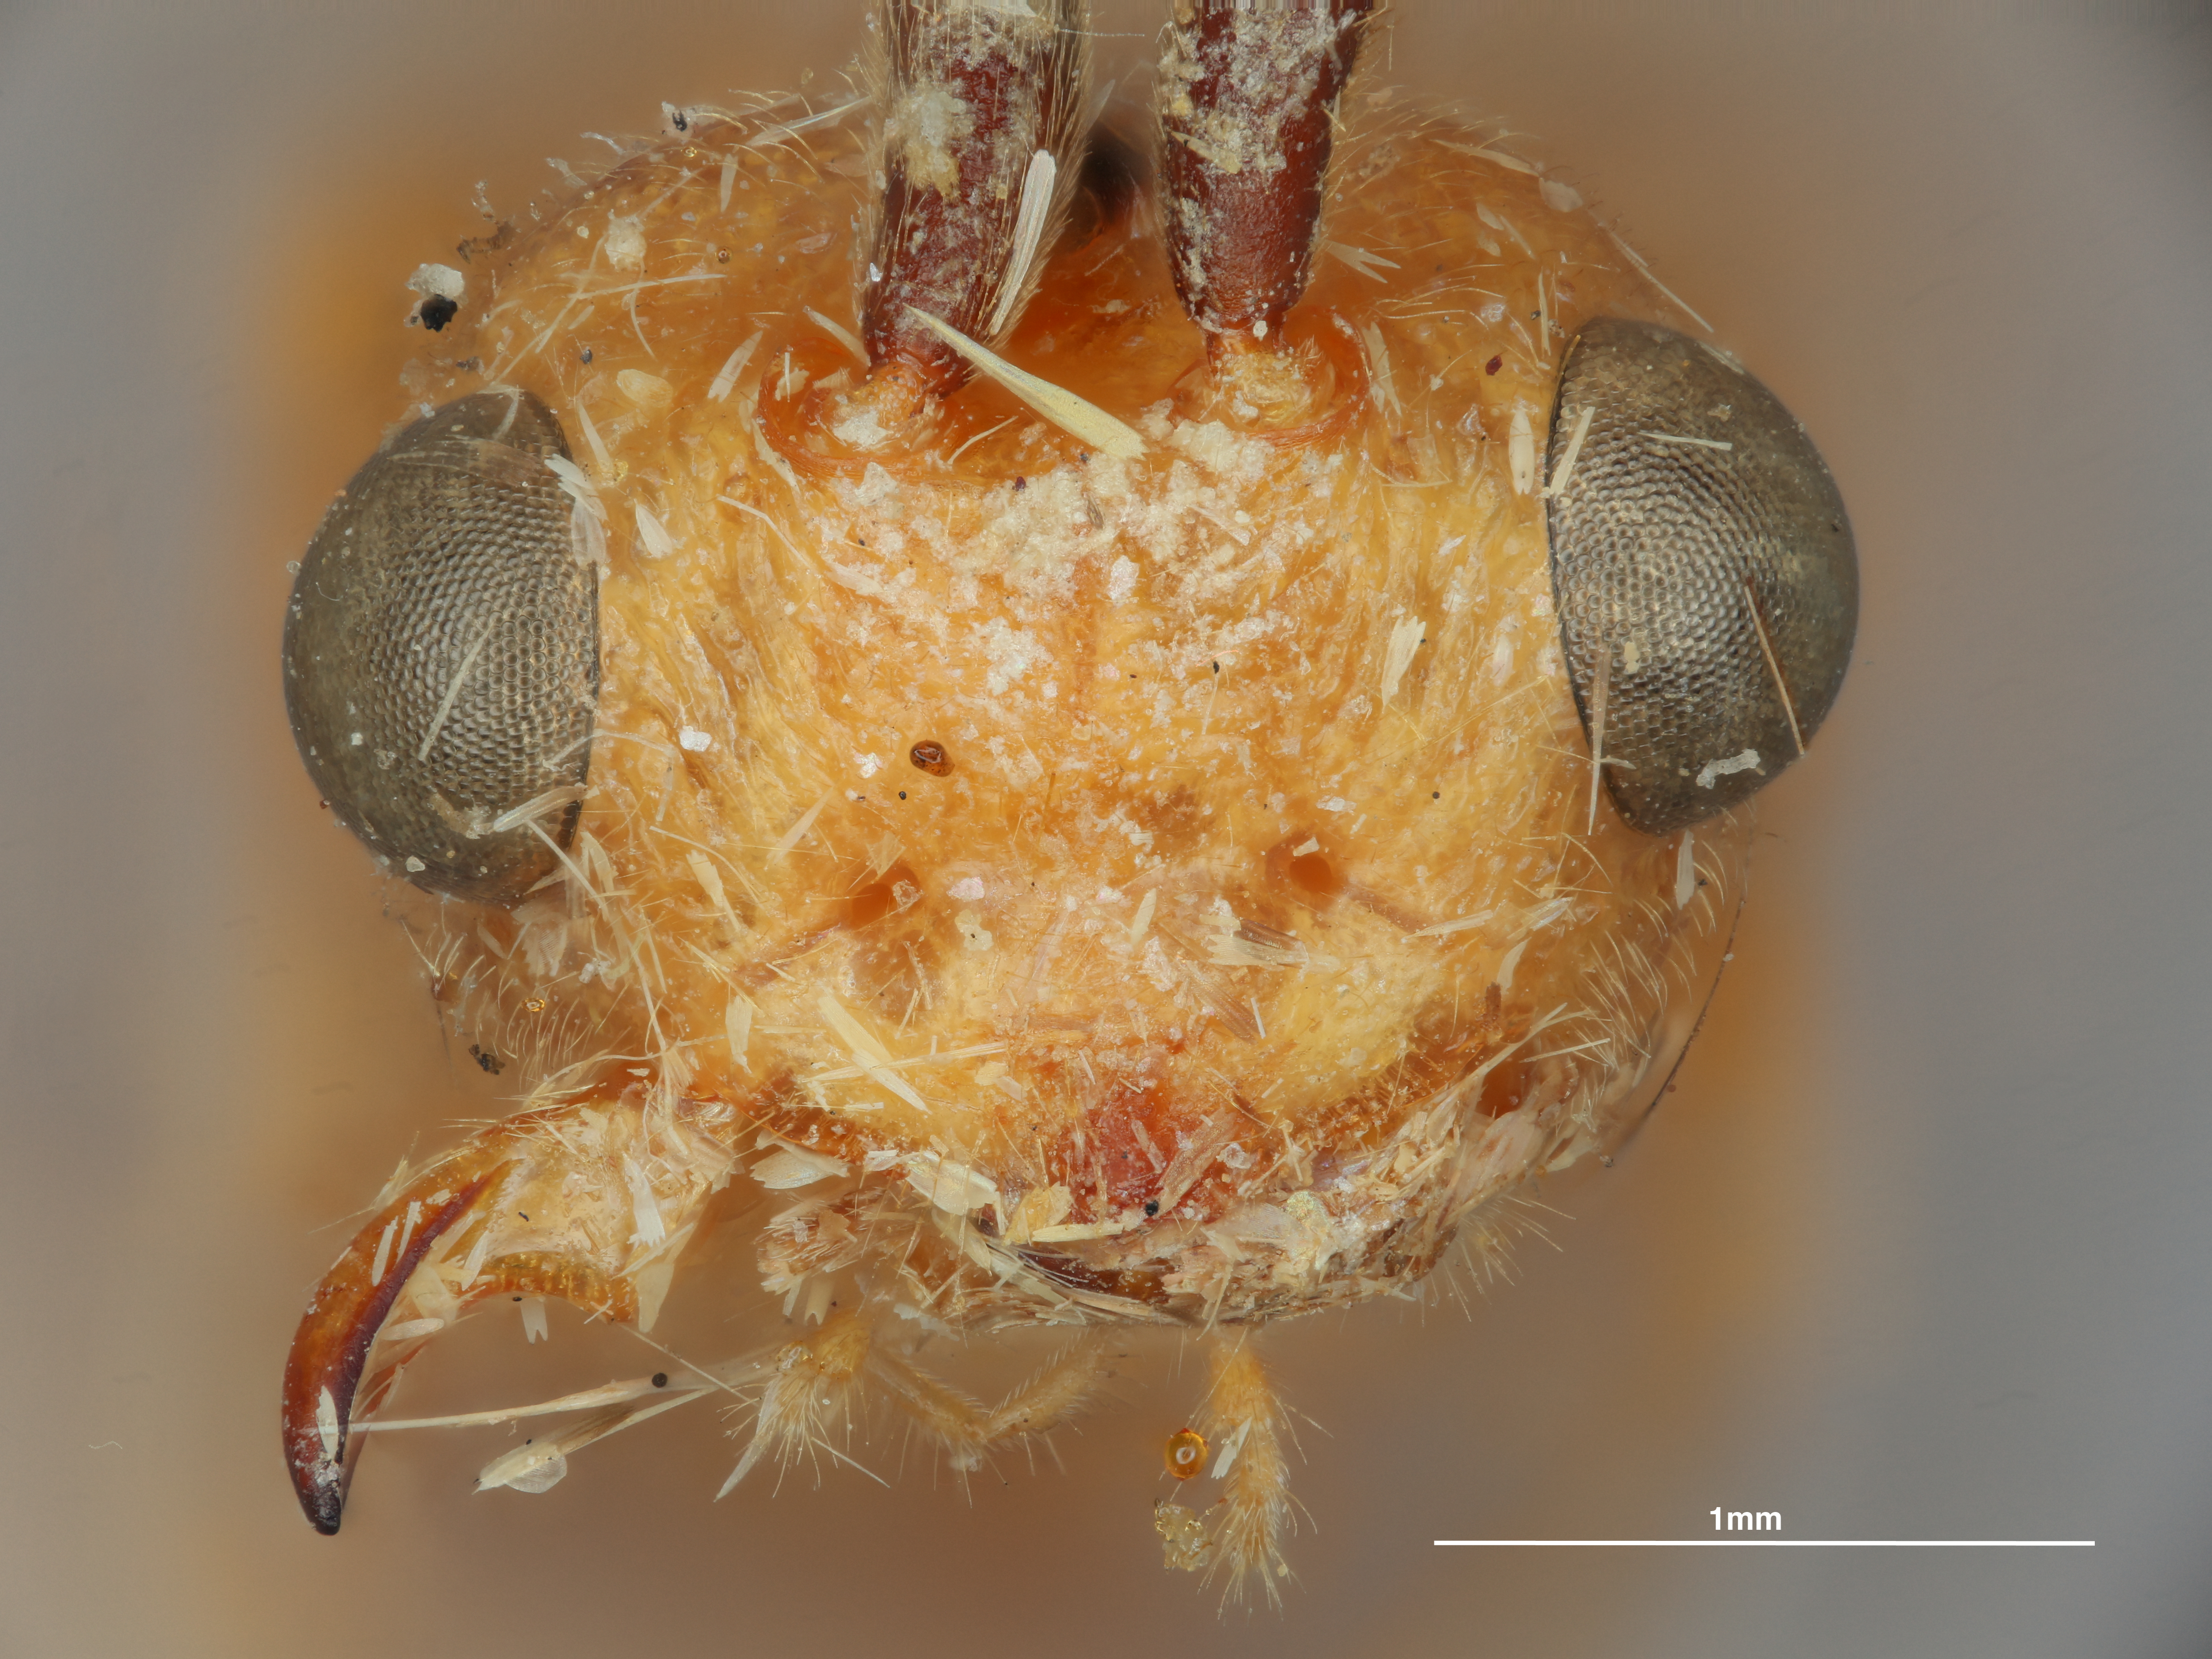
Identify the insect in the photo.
Phanerotoma flaires
